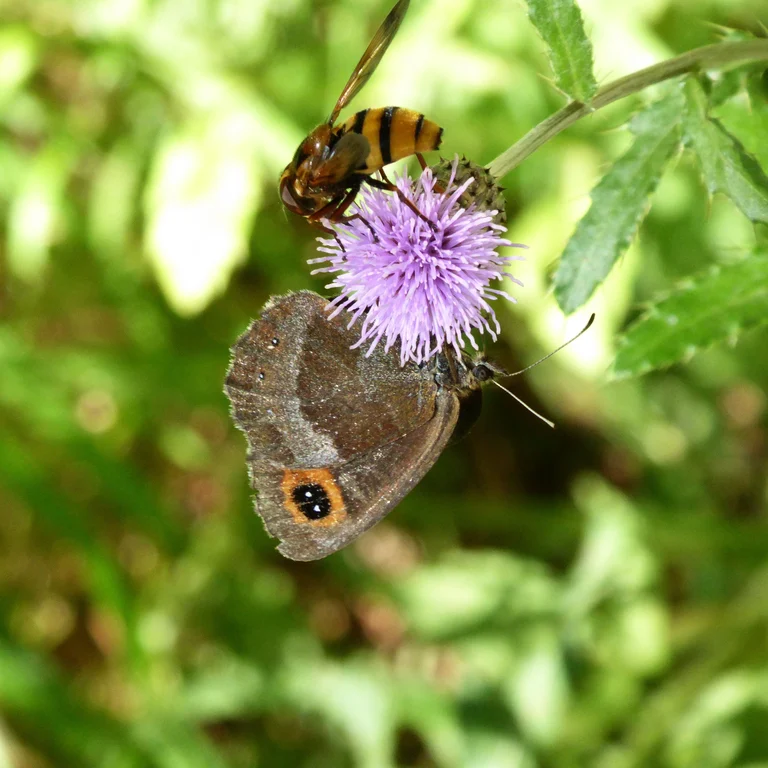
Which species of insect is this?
Erebia aethiops
